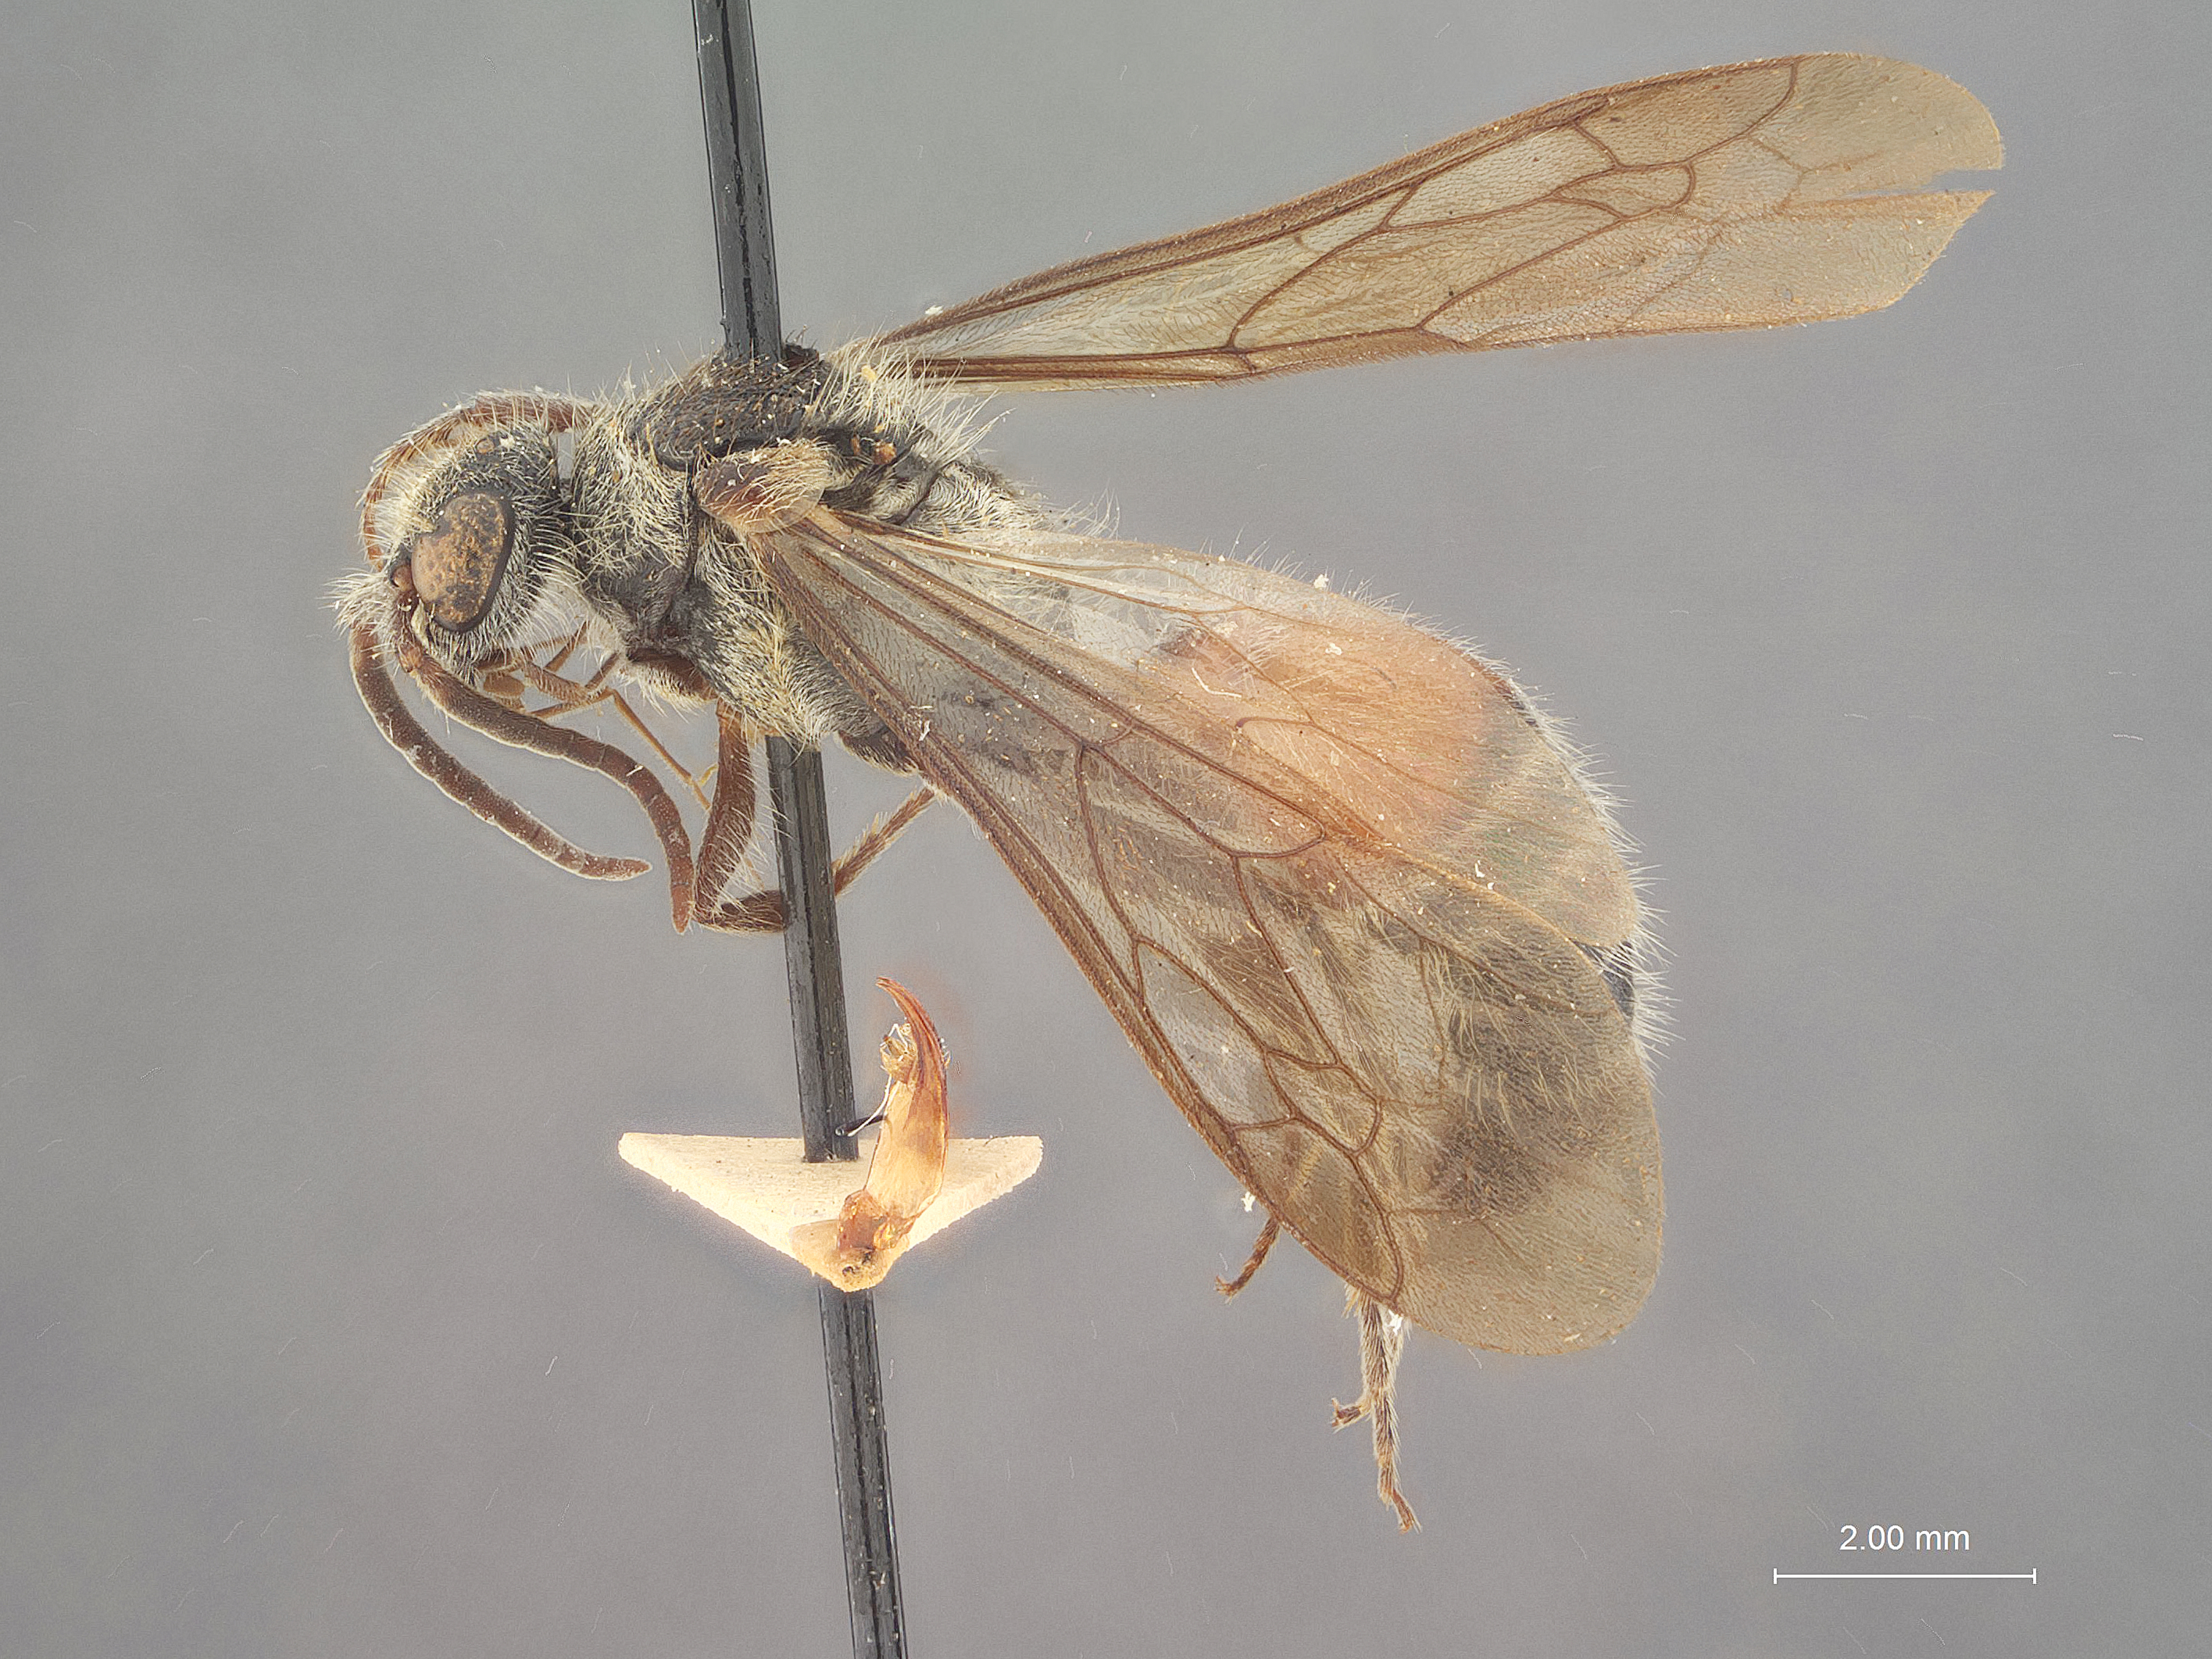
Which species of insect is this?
Smicromyrme lavinia
